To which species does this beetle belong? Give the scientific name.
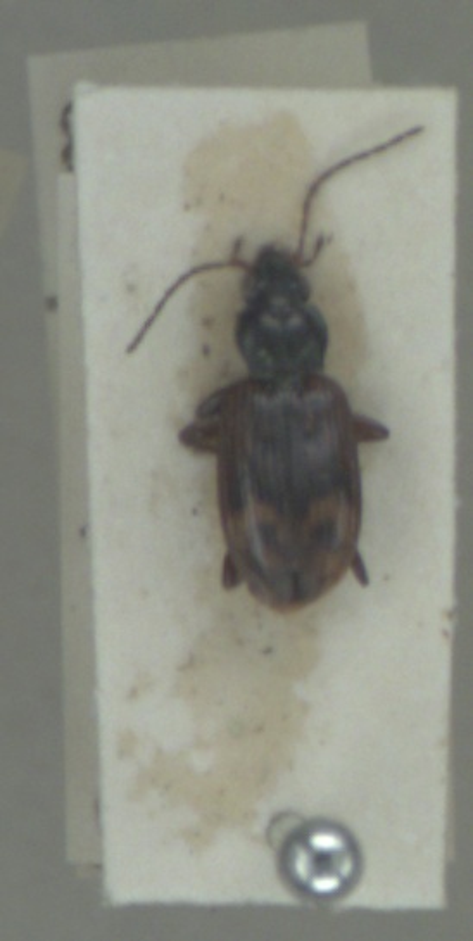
Bembidion dentellum
